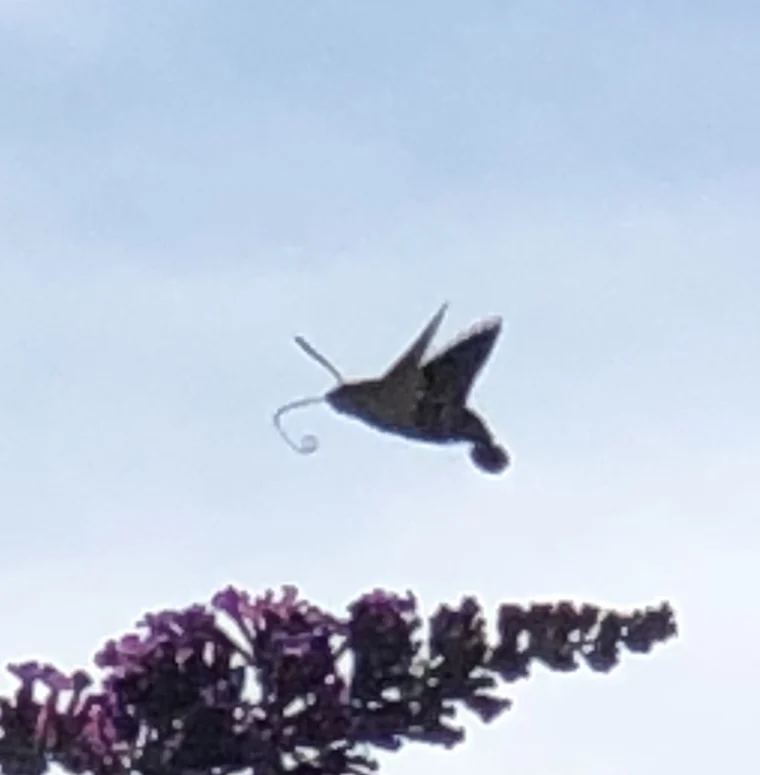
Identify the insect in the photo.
Macroglossum stellatarum
